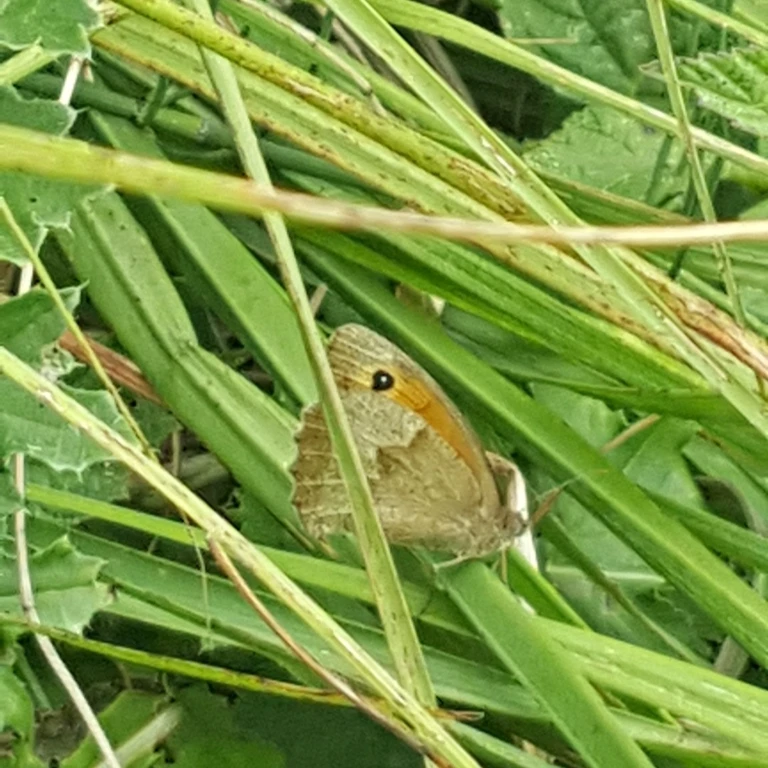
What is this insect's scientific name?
Maniola jurtina
